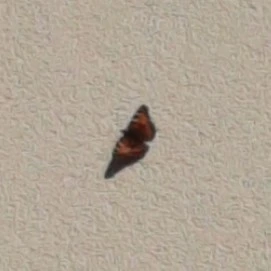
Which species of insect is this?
Aglais urticae
